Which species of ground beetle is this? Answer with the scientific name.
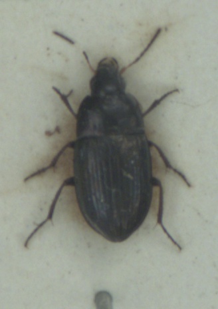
Amara aenea
